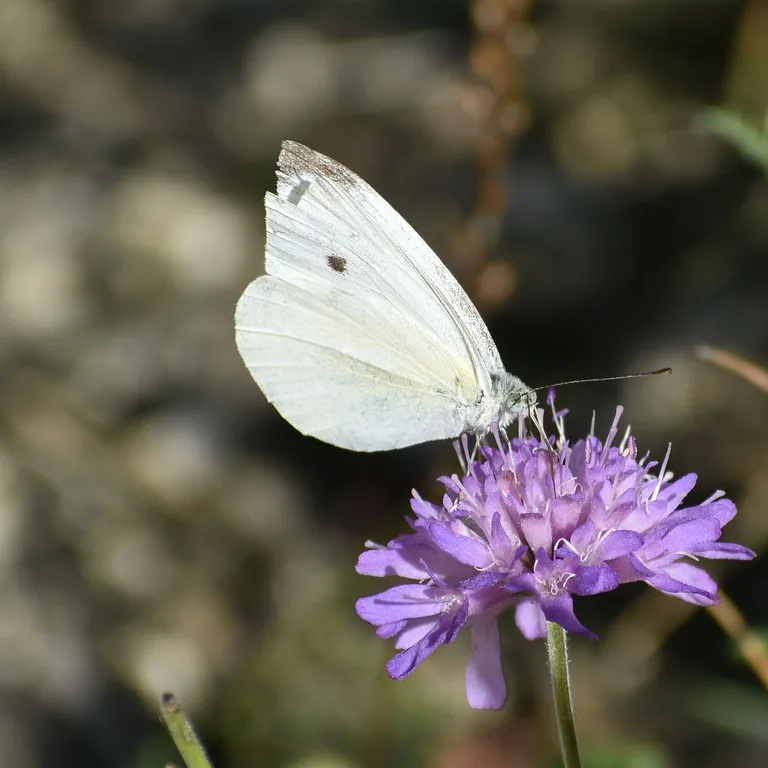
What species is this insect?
Pieris rapae
